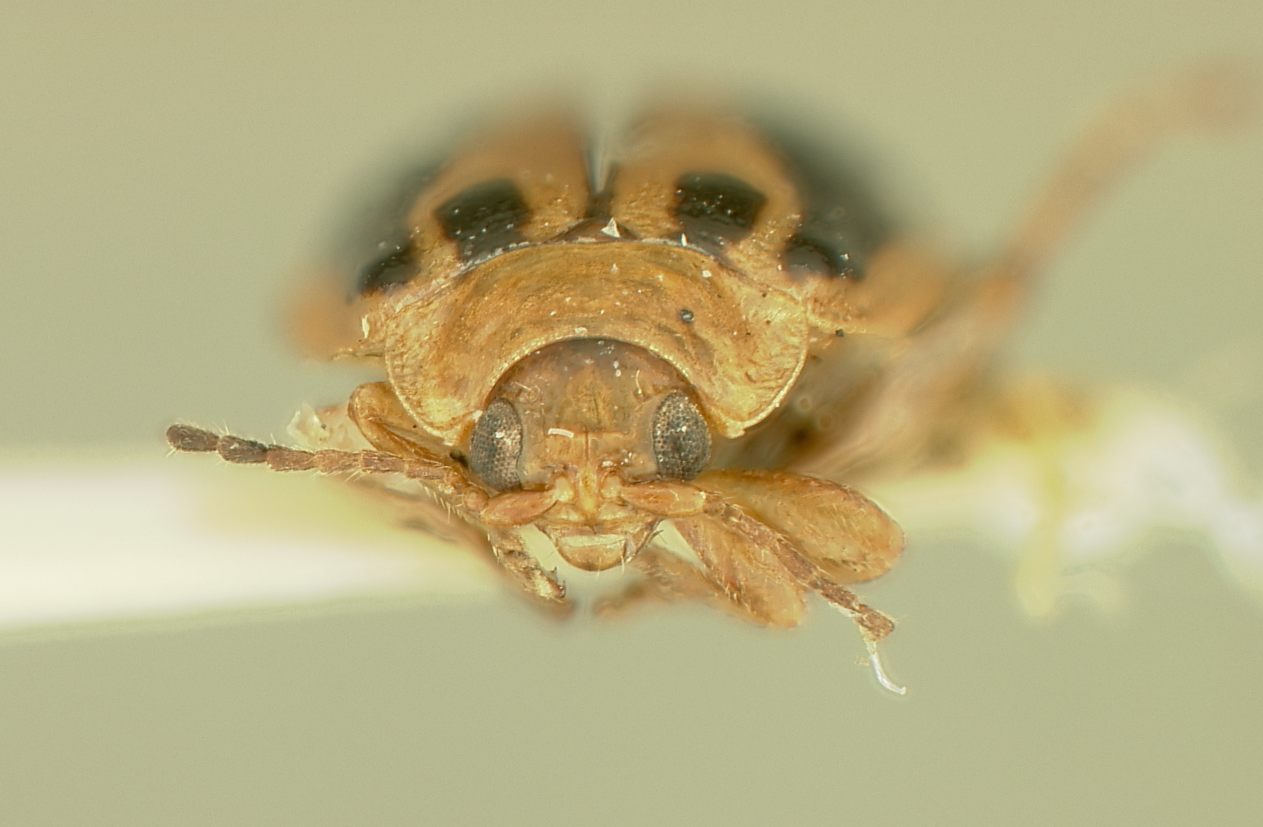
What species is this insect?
Oedionychis pervittata (also Oedionychus pervittata)
